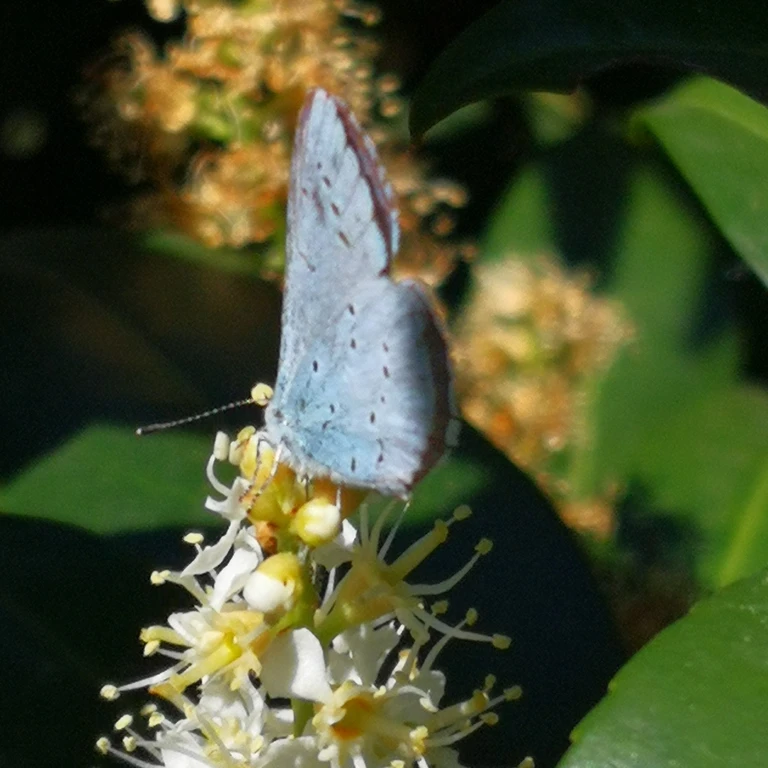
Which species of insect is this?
Celastrina argiolus
